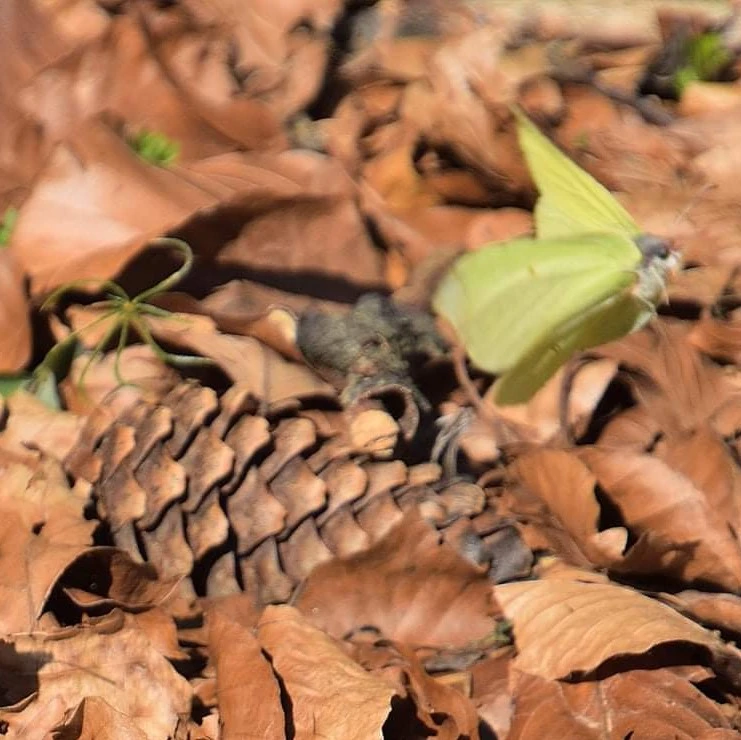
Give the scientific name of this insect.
Gonepteryx rhamni
